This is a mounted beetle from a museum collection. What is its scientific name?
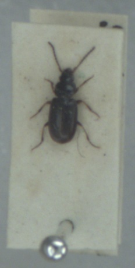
Acupalpus brunnipes
